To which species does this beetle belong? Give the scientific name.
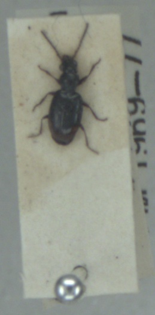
Bembidion doris
